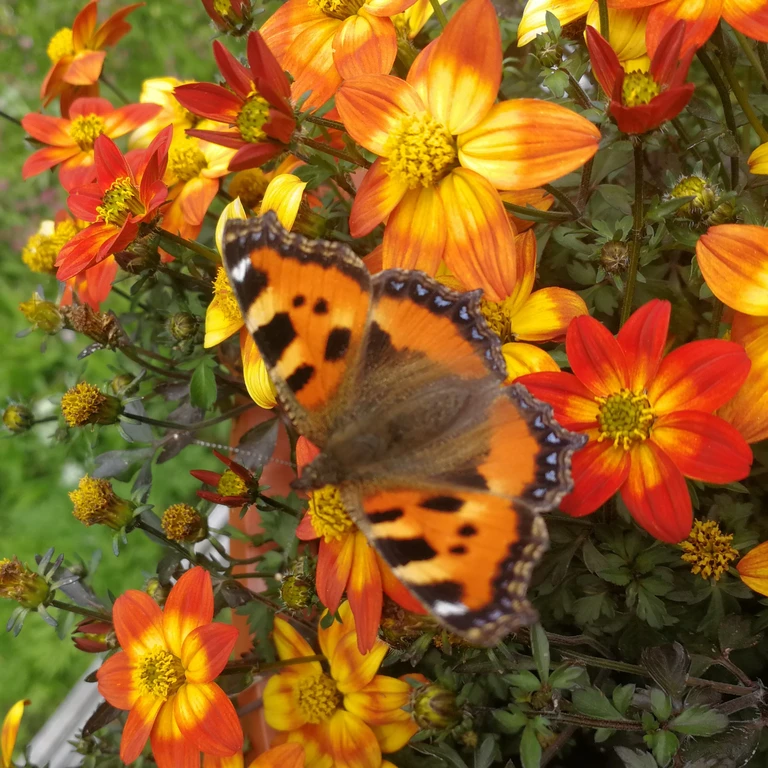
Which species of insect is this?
Aglais urticae
